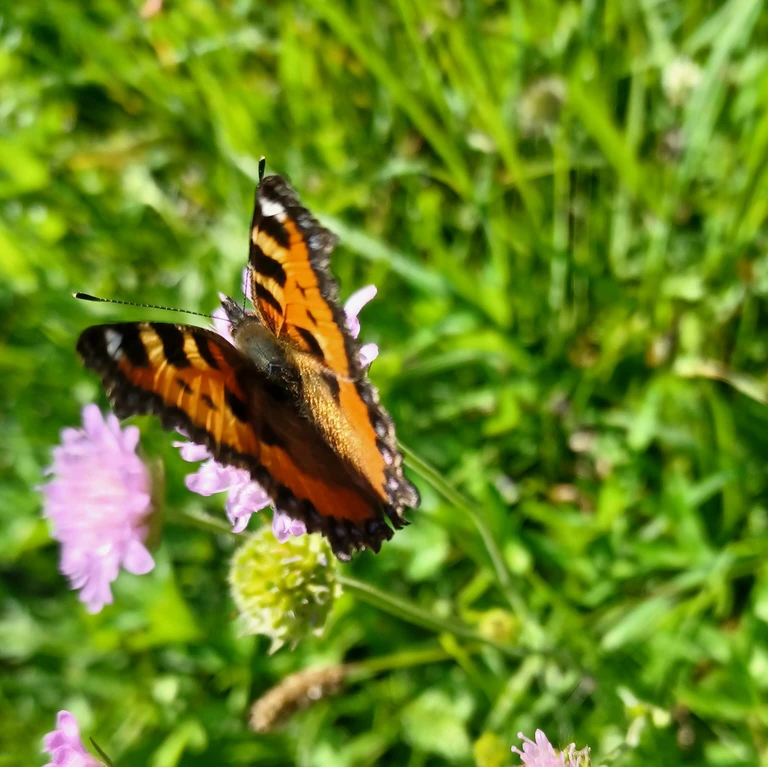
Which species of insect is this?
Aglais urticae
